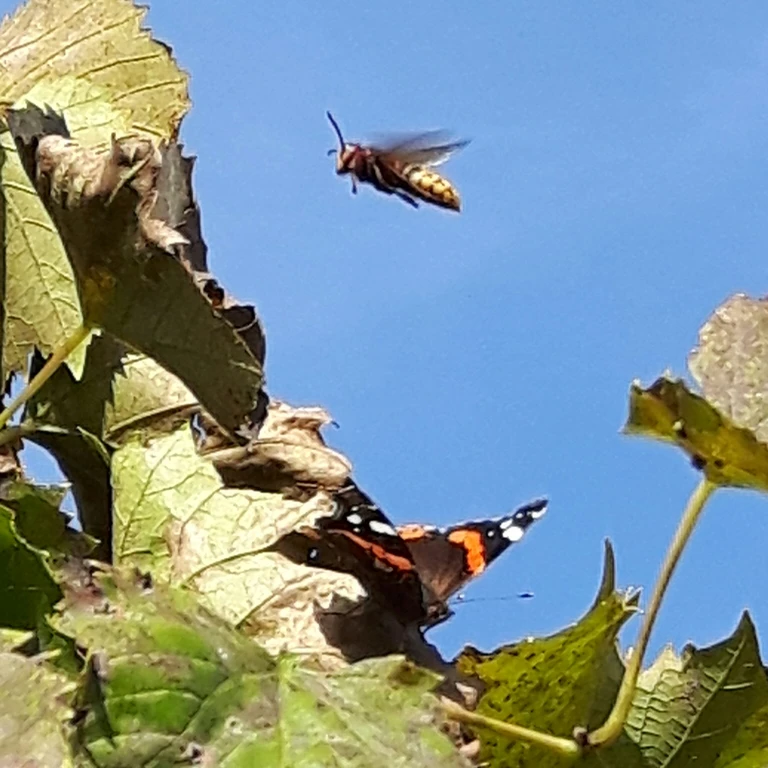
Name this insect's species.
Vanessa atalanta
